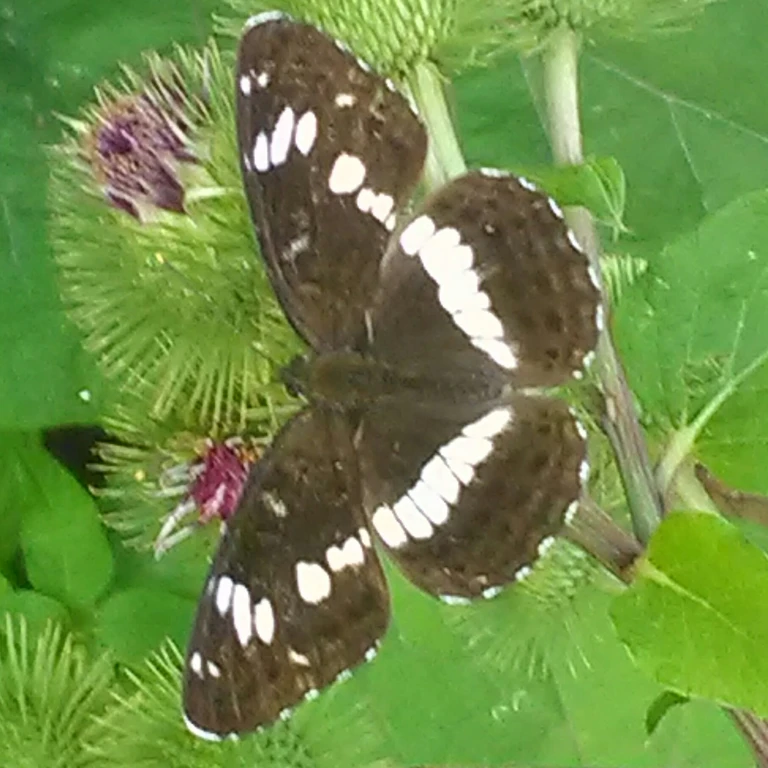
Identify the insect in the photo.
Limenitis camilla (also Ladoga camilla)
